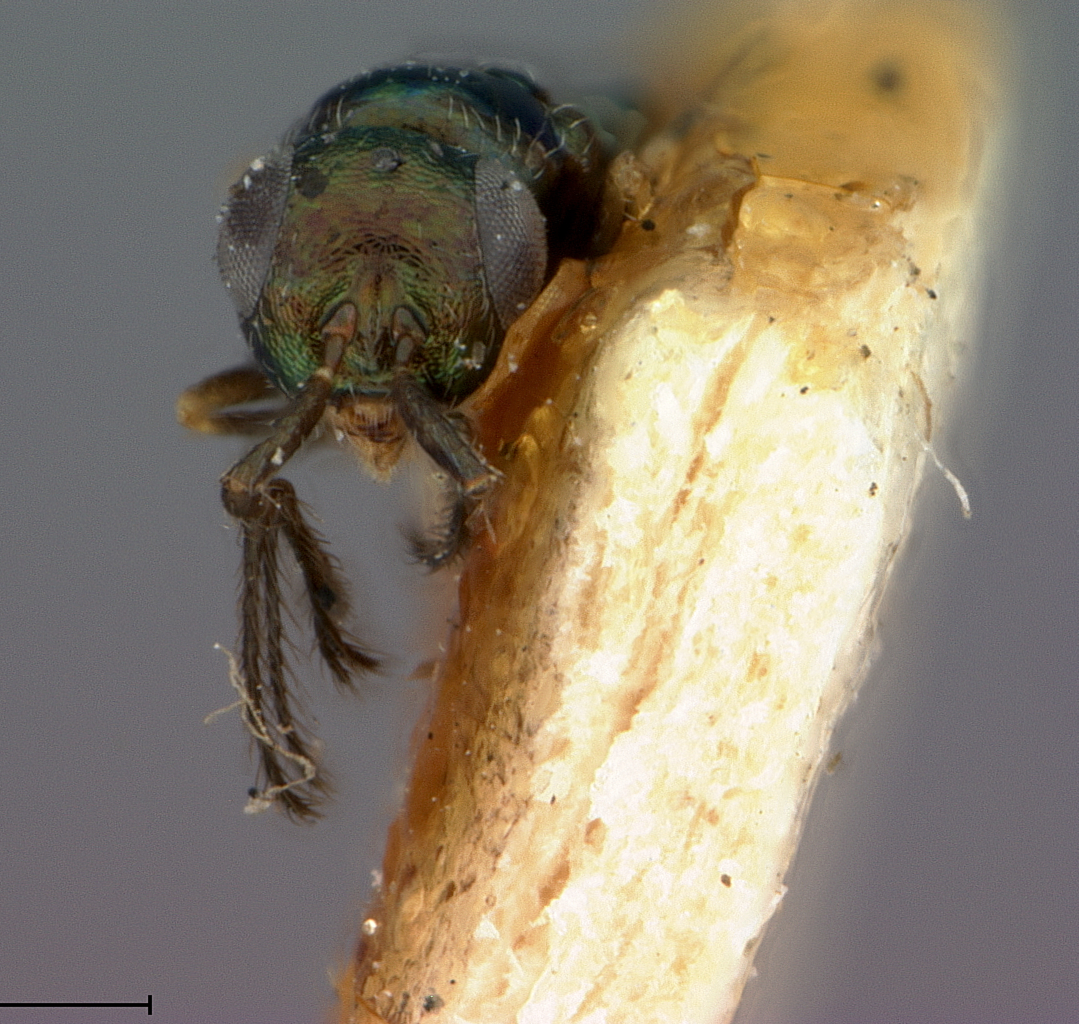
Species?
Tetralophiellus brevicollis
